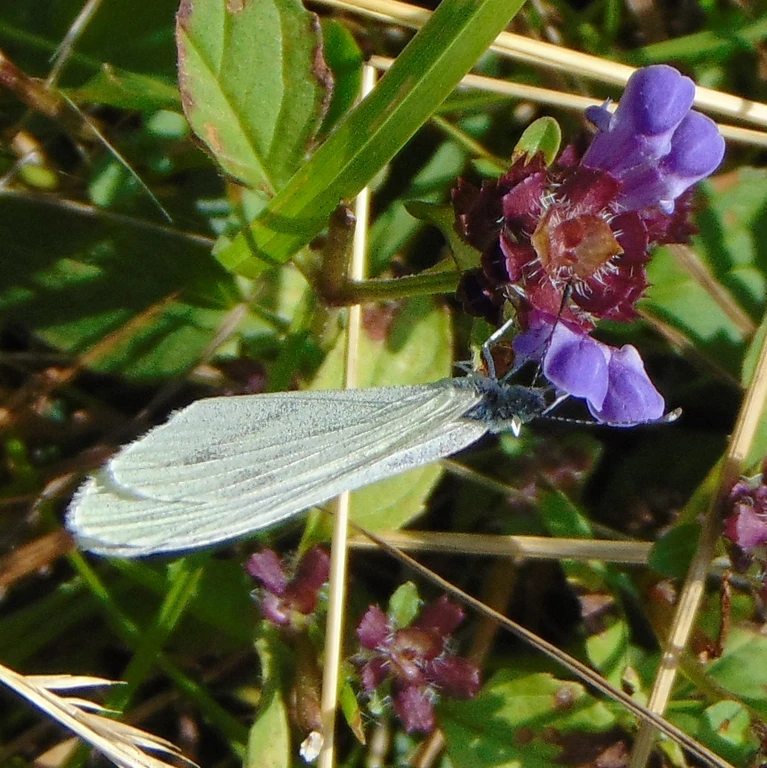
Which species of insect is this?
Leptidea sinapis/juvernica
